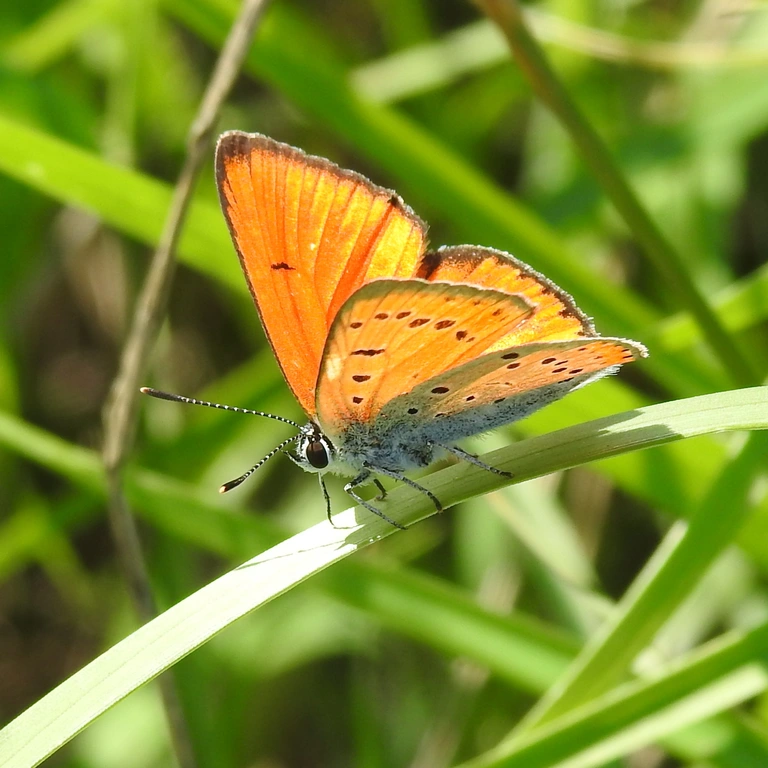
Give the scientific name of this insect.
Lycaena dispar
